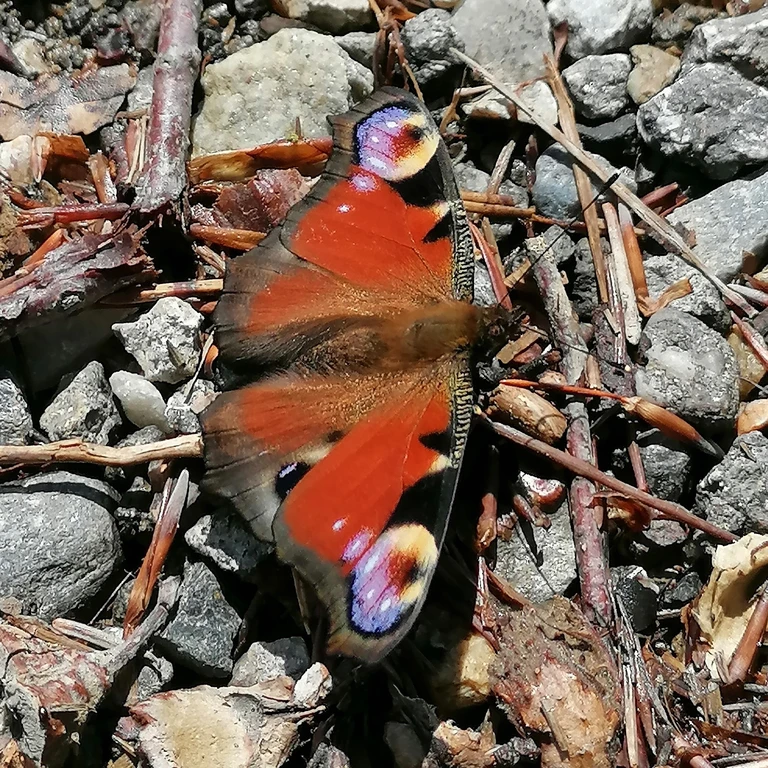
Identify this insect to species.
Aglais io
